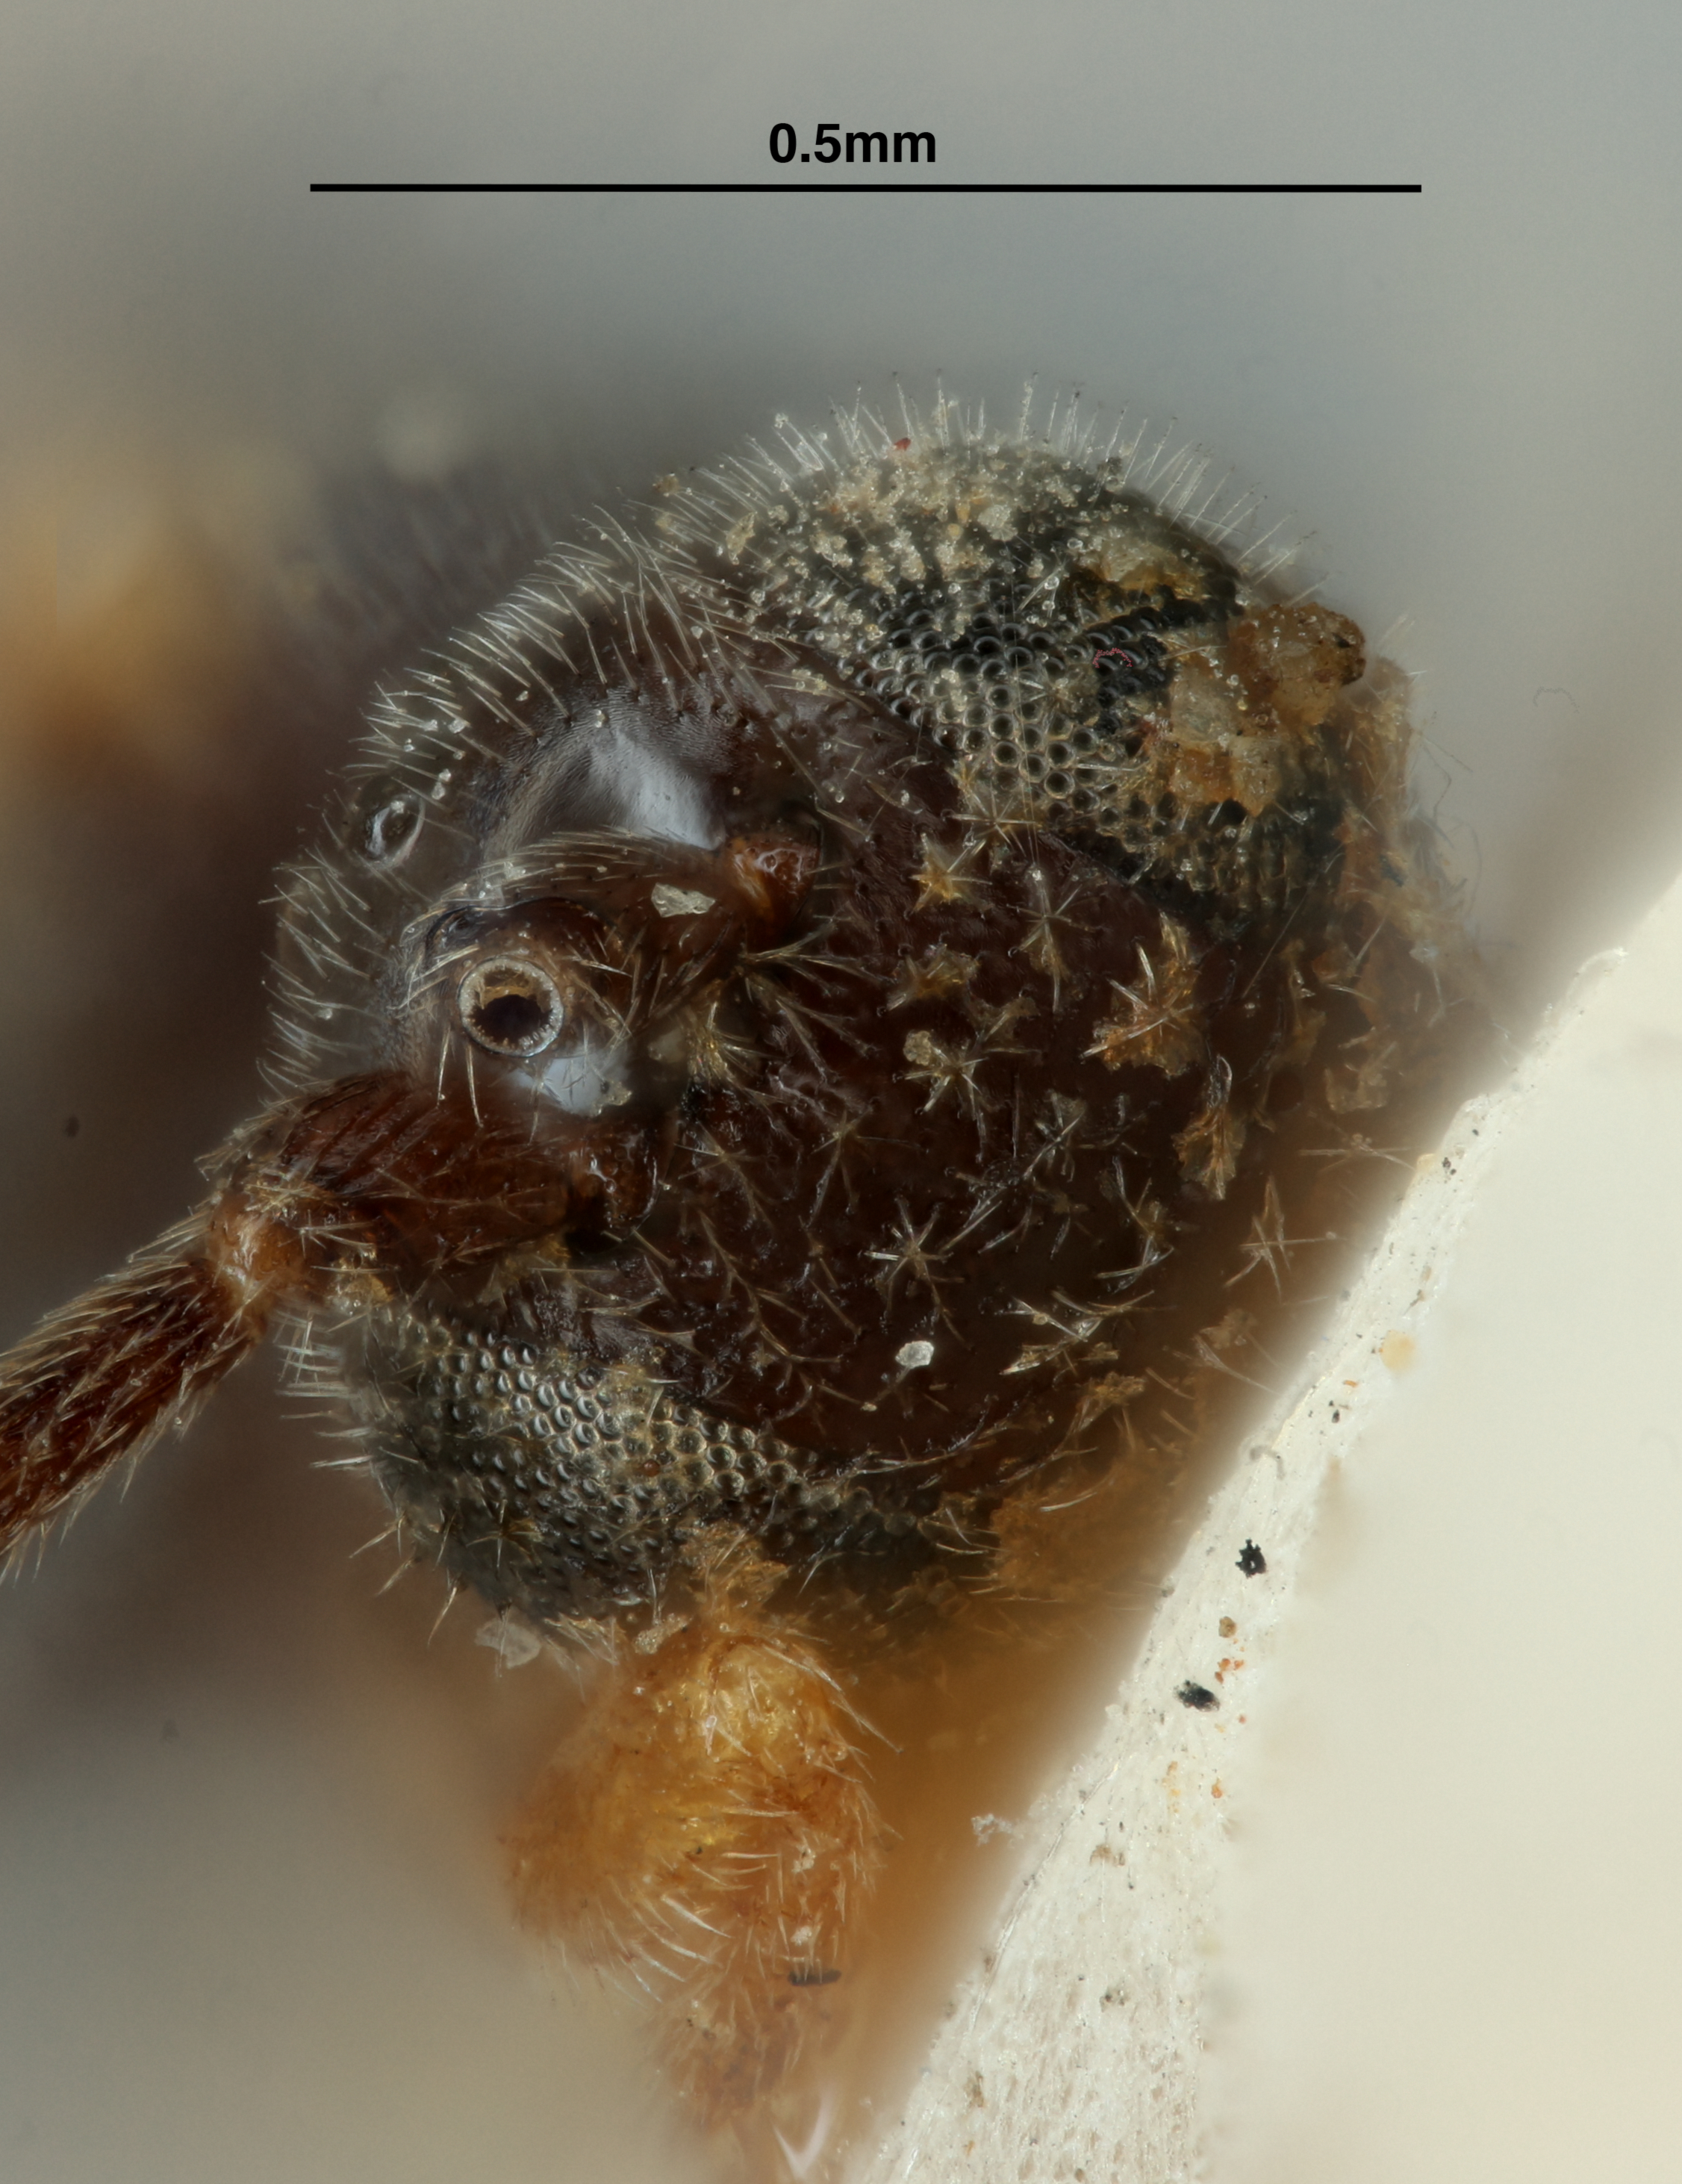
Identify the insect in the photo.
Protapanteles tortricis
